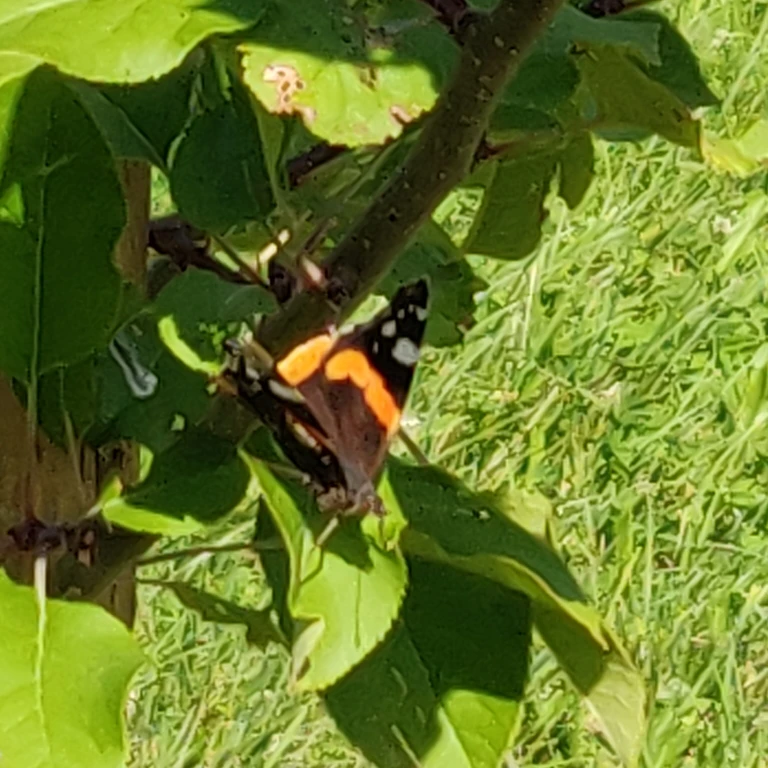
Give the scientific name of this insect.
Vanessa atalanta
